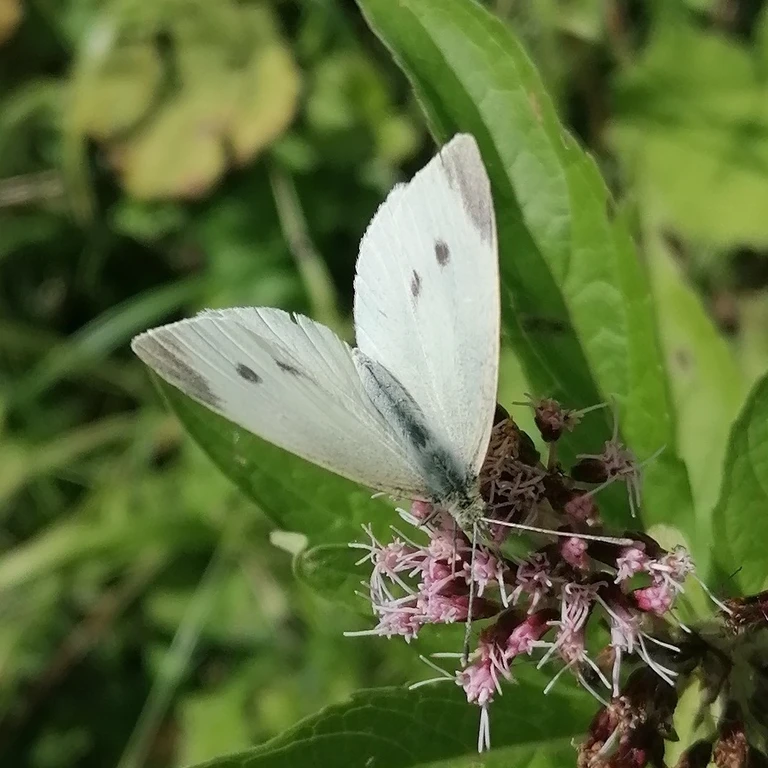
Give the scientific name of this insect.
Pieris rapae
